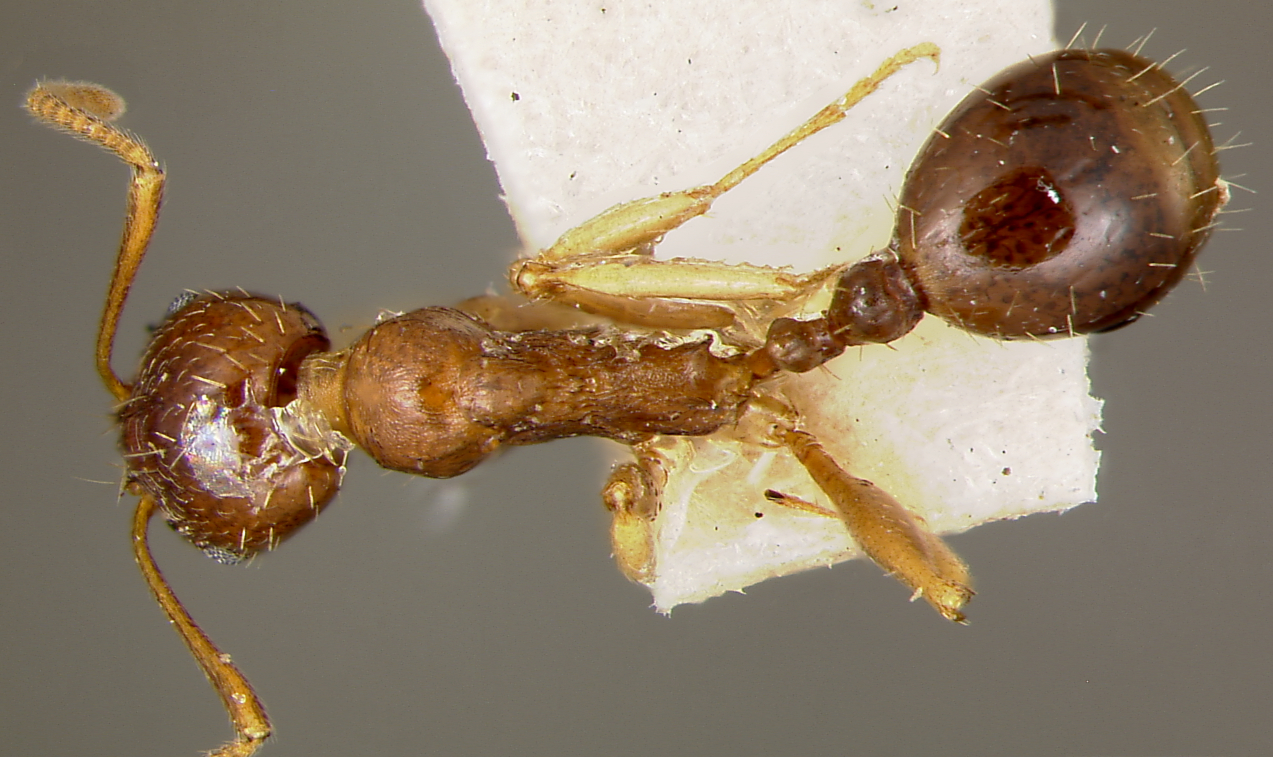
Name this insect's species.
Leptothorax nevadensis
